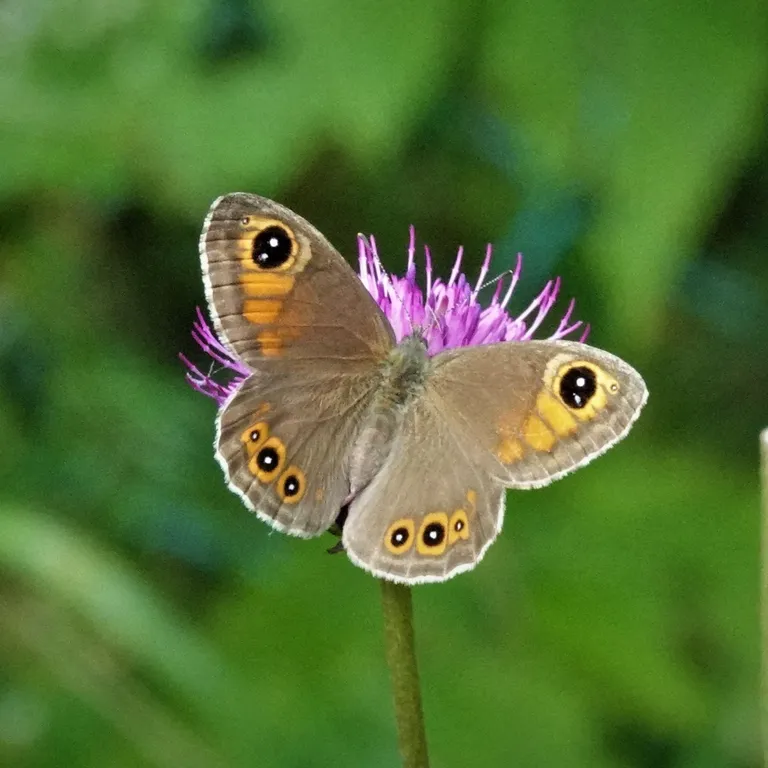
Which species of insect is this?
Lasiommata maera (also Pararge maera)
